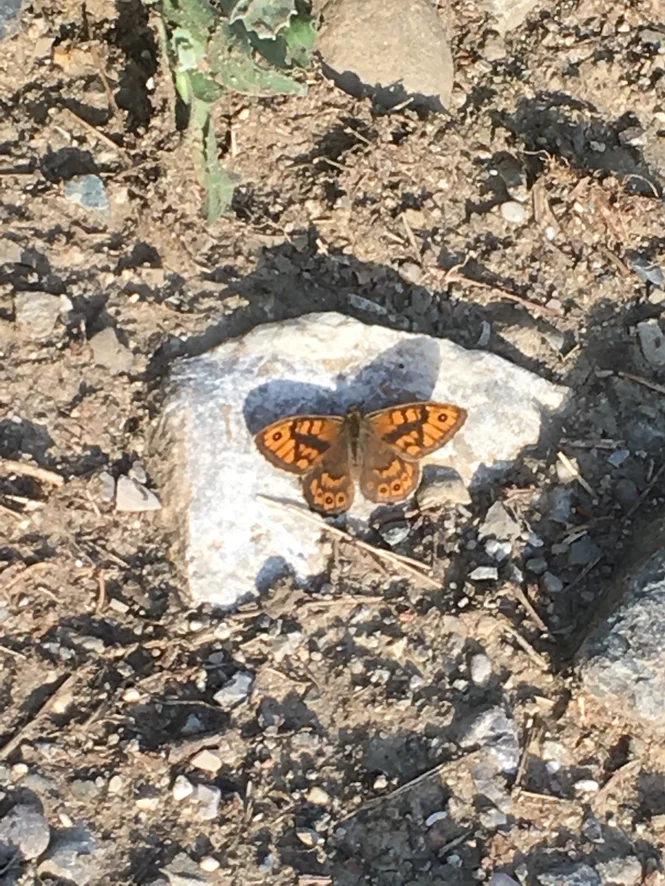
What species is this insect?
Lasiommata megera (also Pararge megera)
